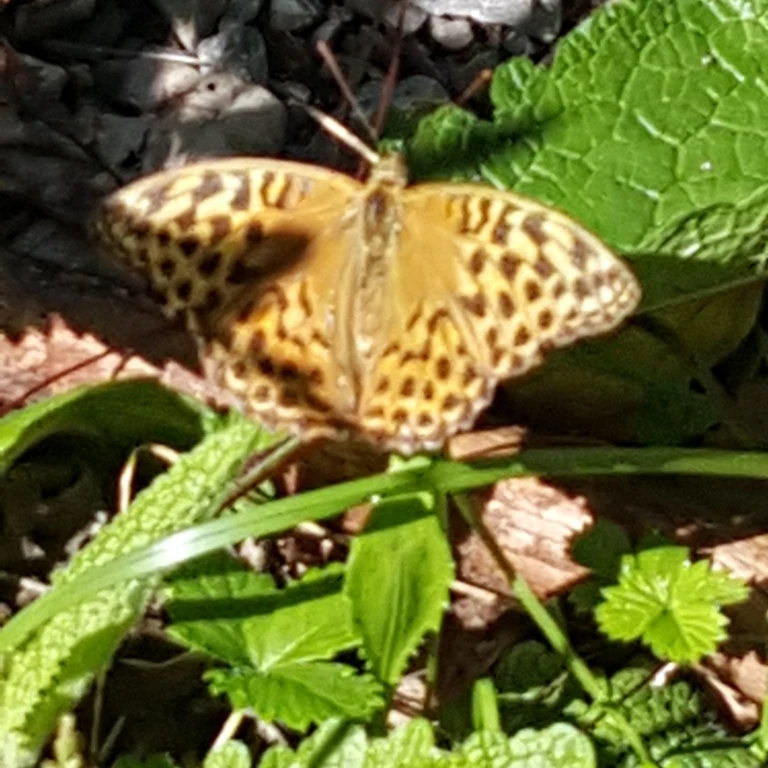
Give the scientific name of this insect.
Argynnis paphia
